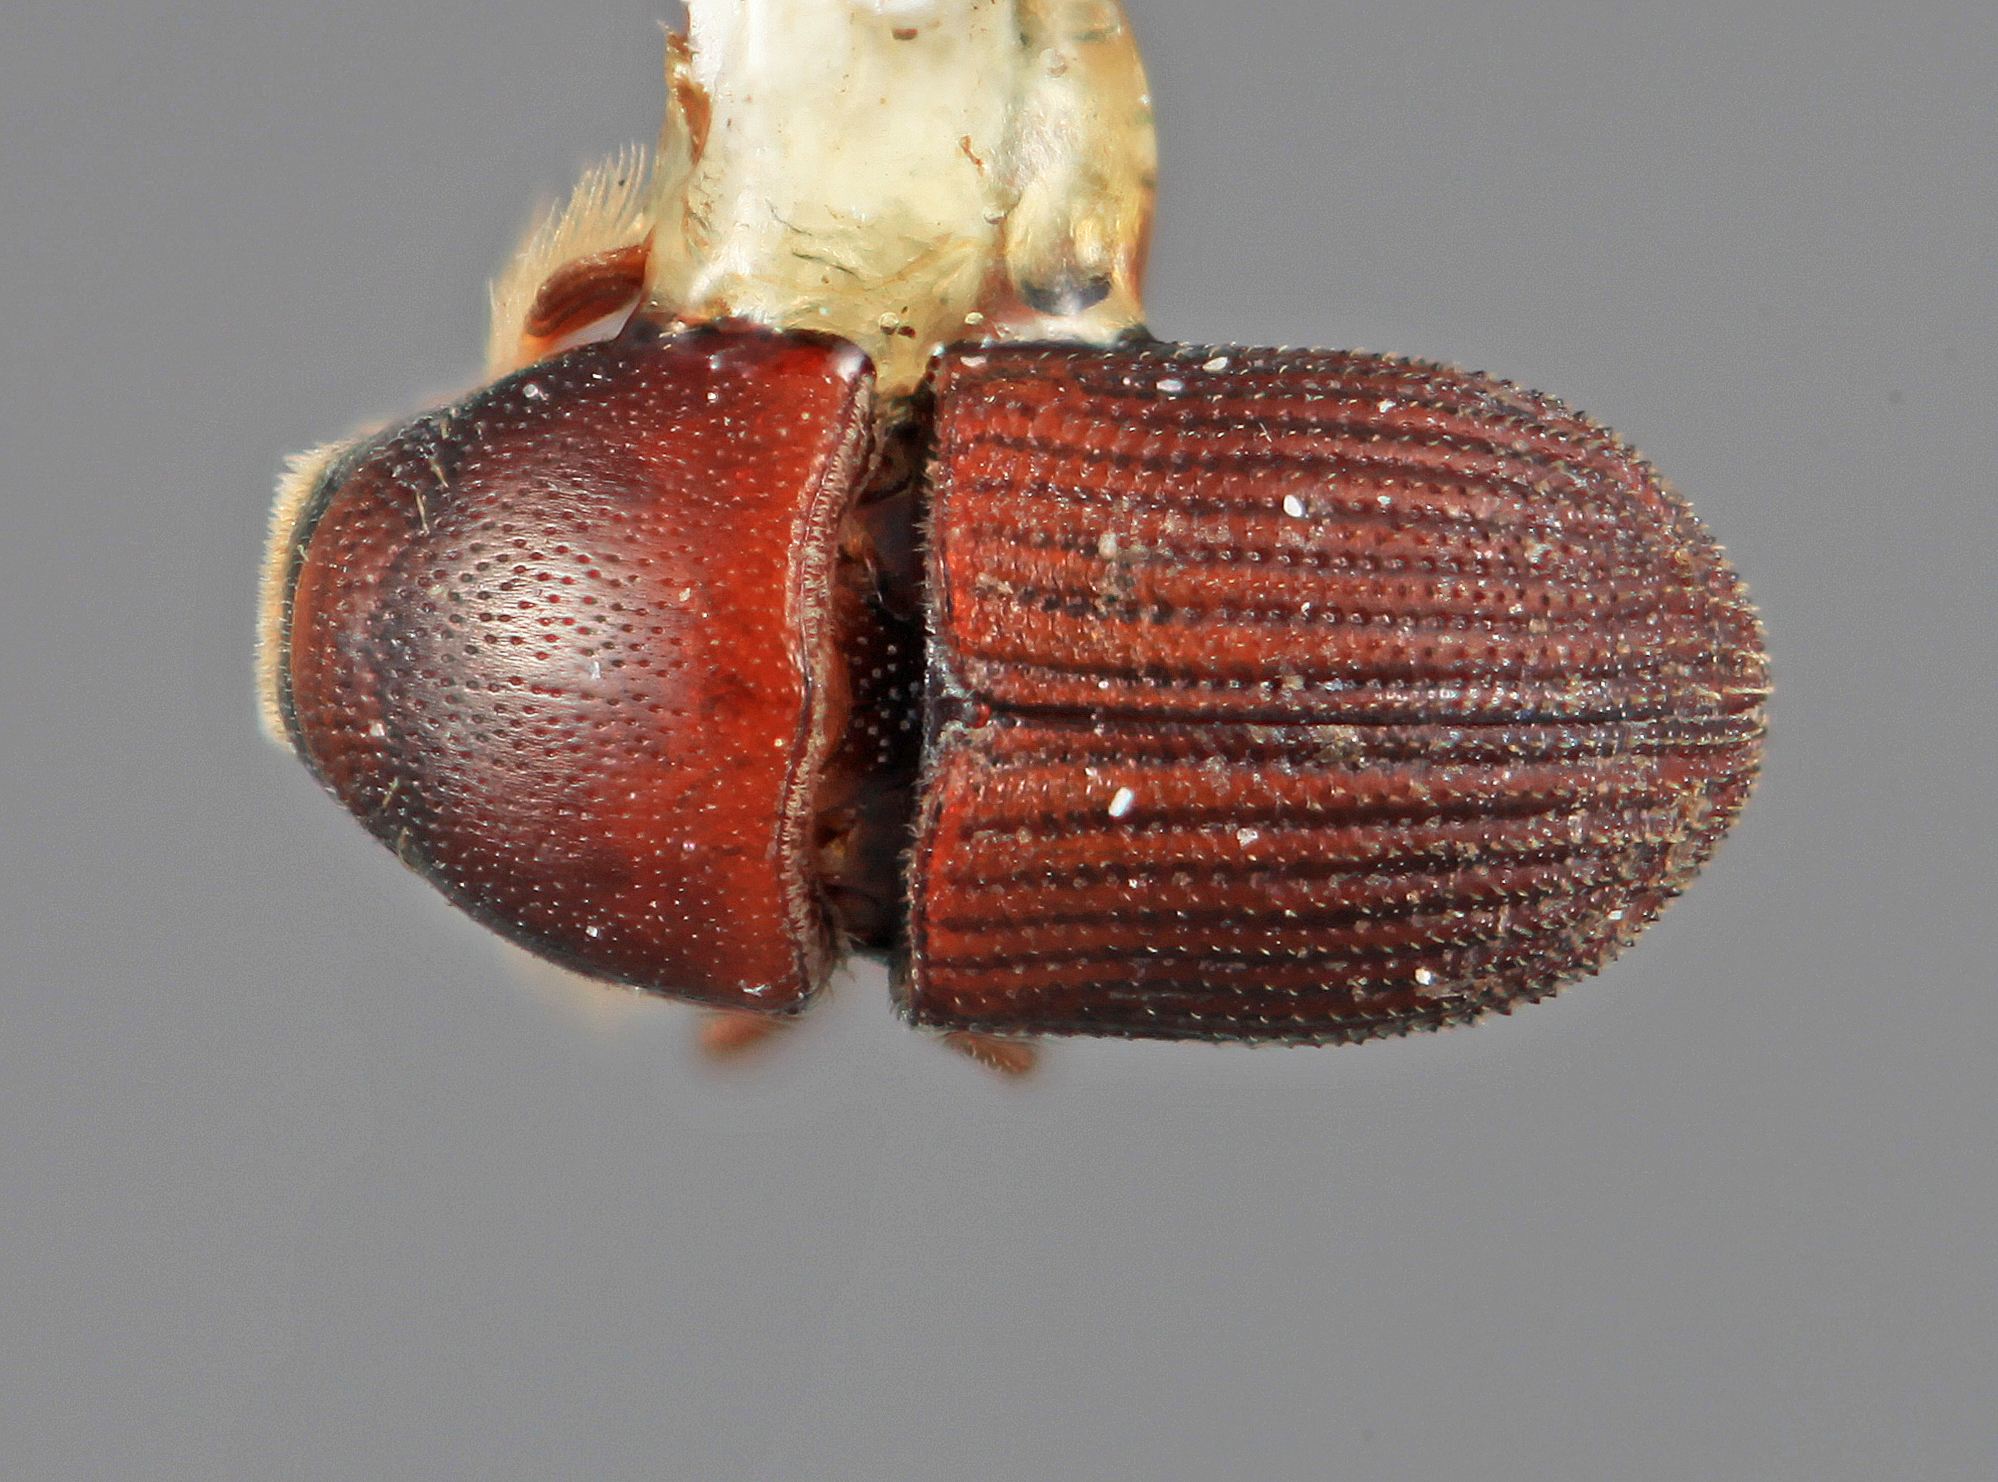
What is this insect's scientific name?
Cnemonyx recavus (also Loganius recavus)
